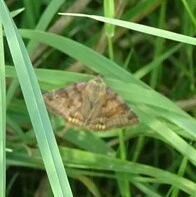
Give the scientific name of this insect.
Euclidia glyphica
